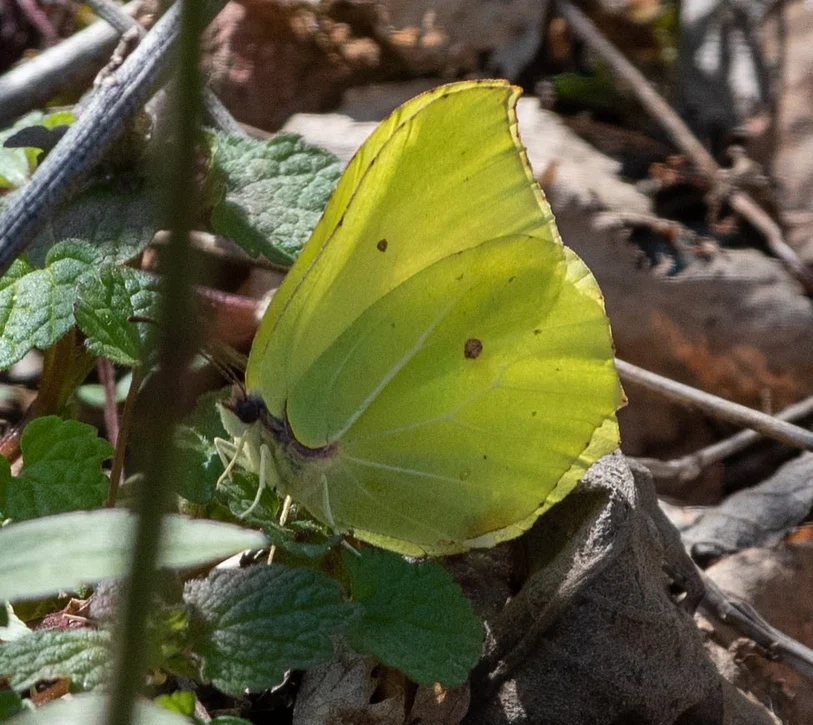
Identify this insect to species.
Gonepteryx rhamni
